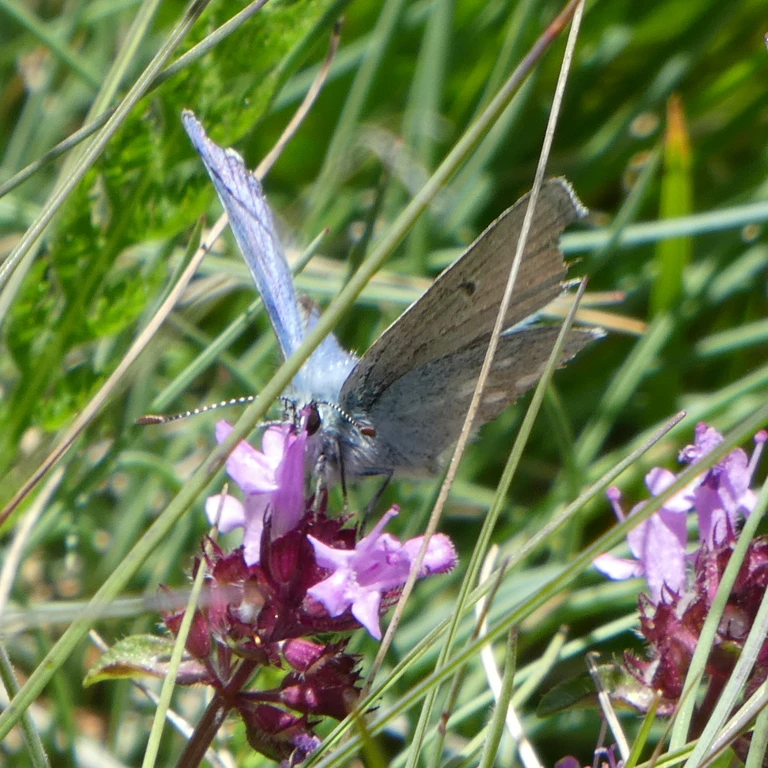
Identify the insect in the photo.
Agriades orbitulus (also Albulina orbitulus)
